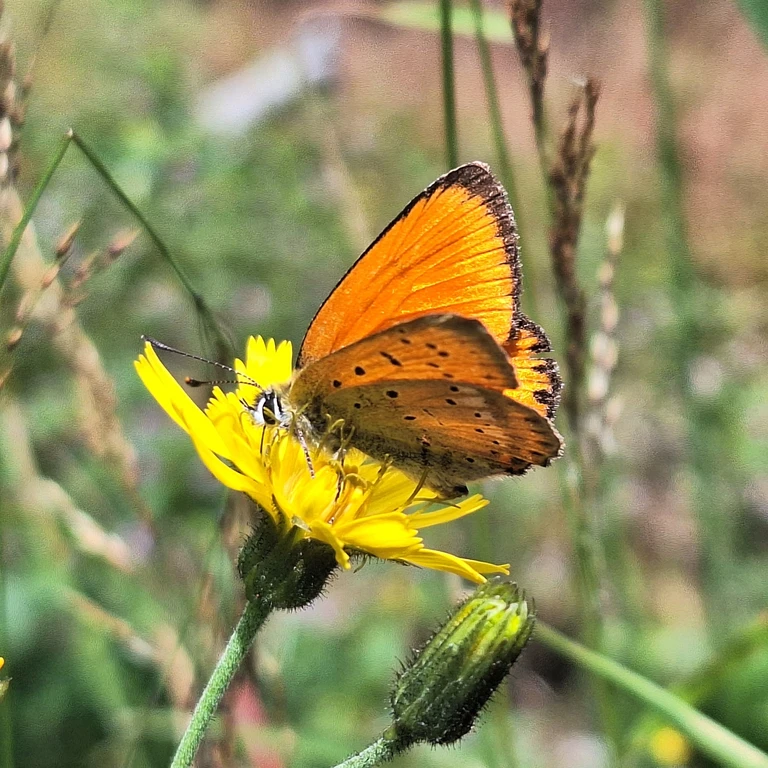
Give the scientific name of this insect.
Lycaena virgaureae
